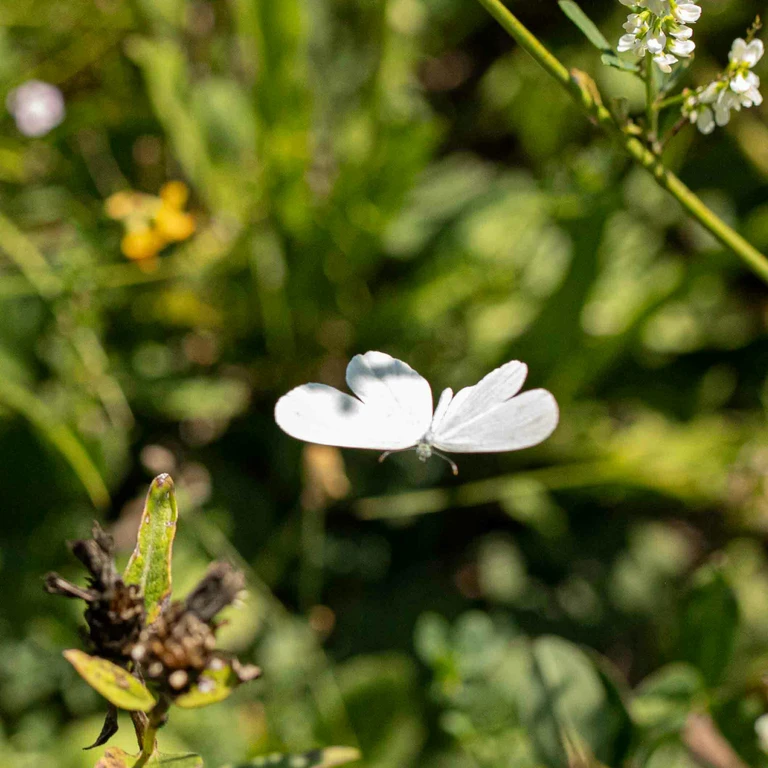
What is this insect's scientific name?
Leptidea sinapis/juvernica
